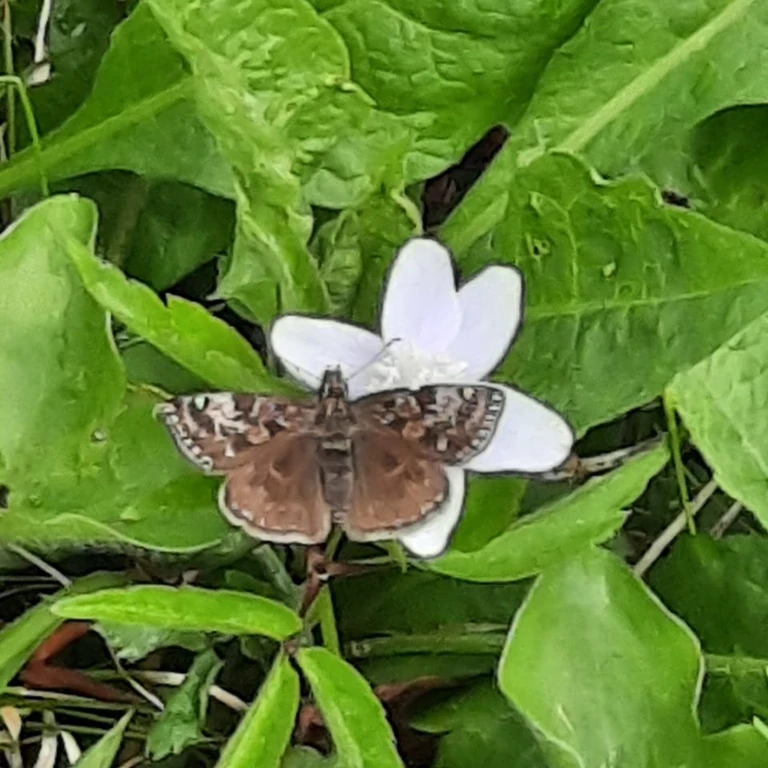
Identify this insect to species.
Erynnis tages
